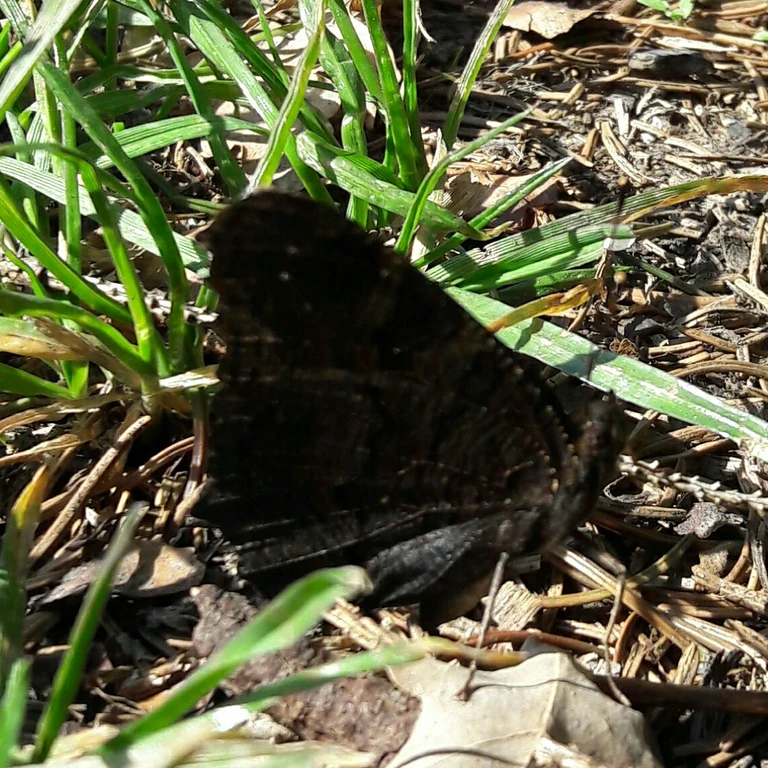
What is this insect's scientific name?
Aglais io
